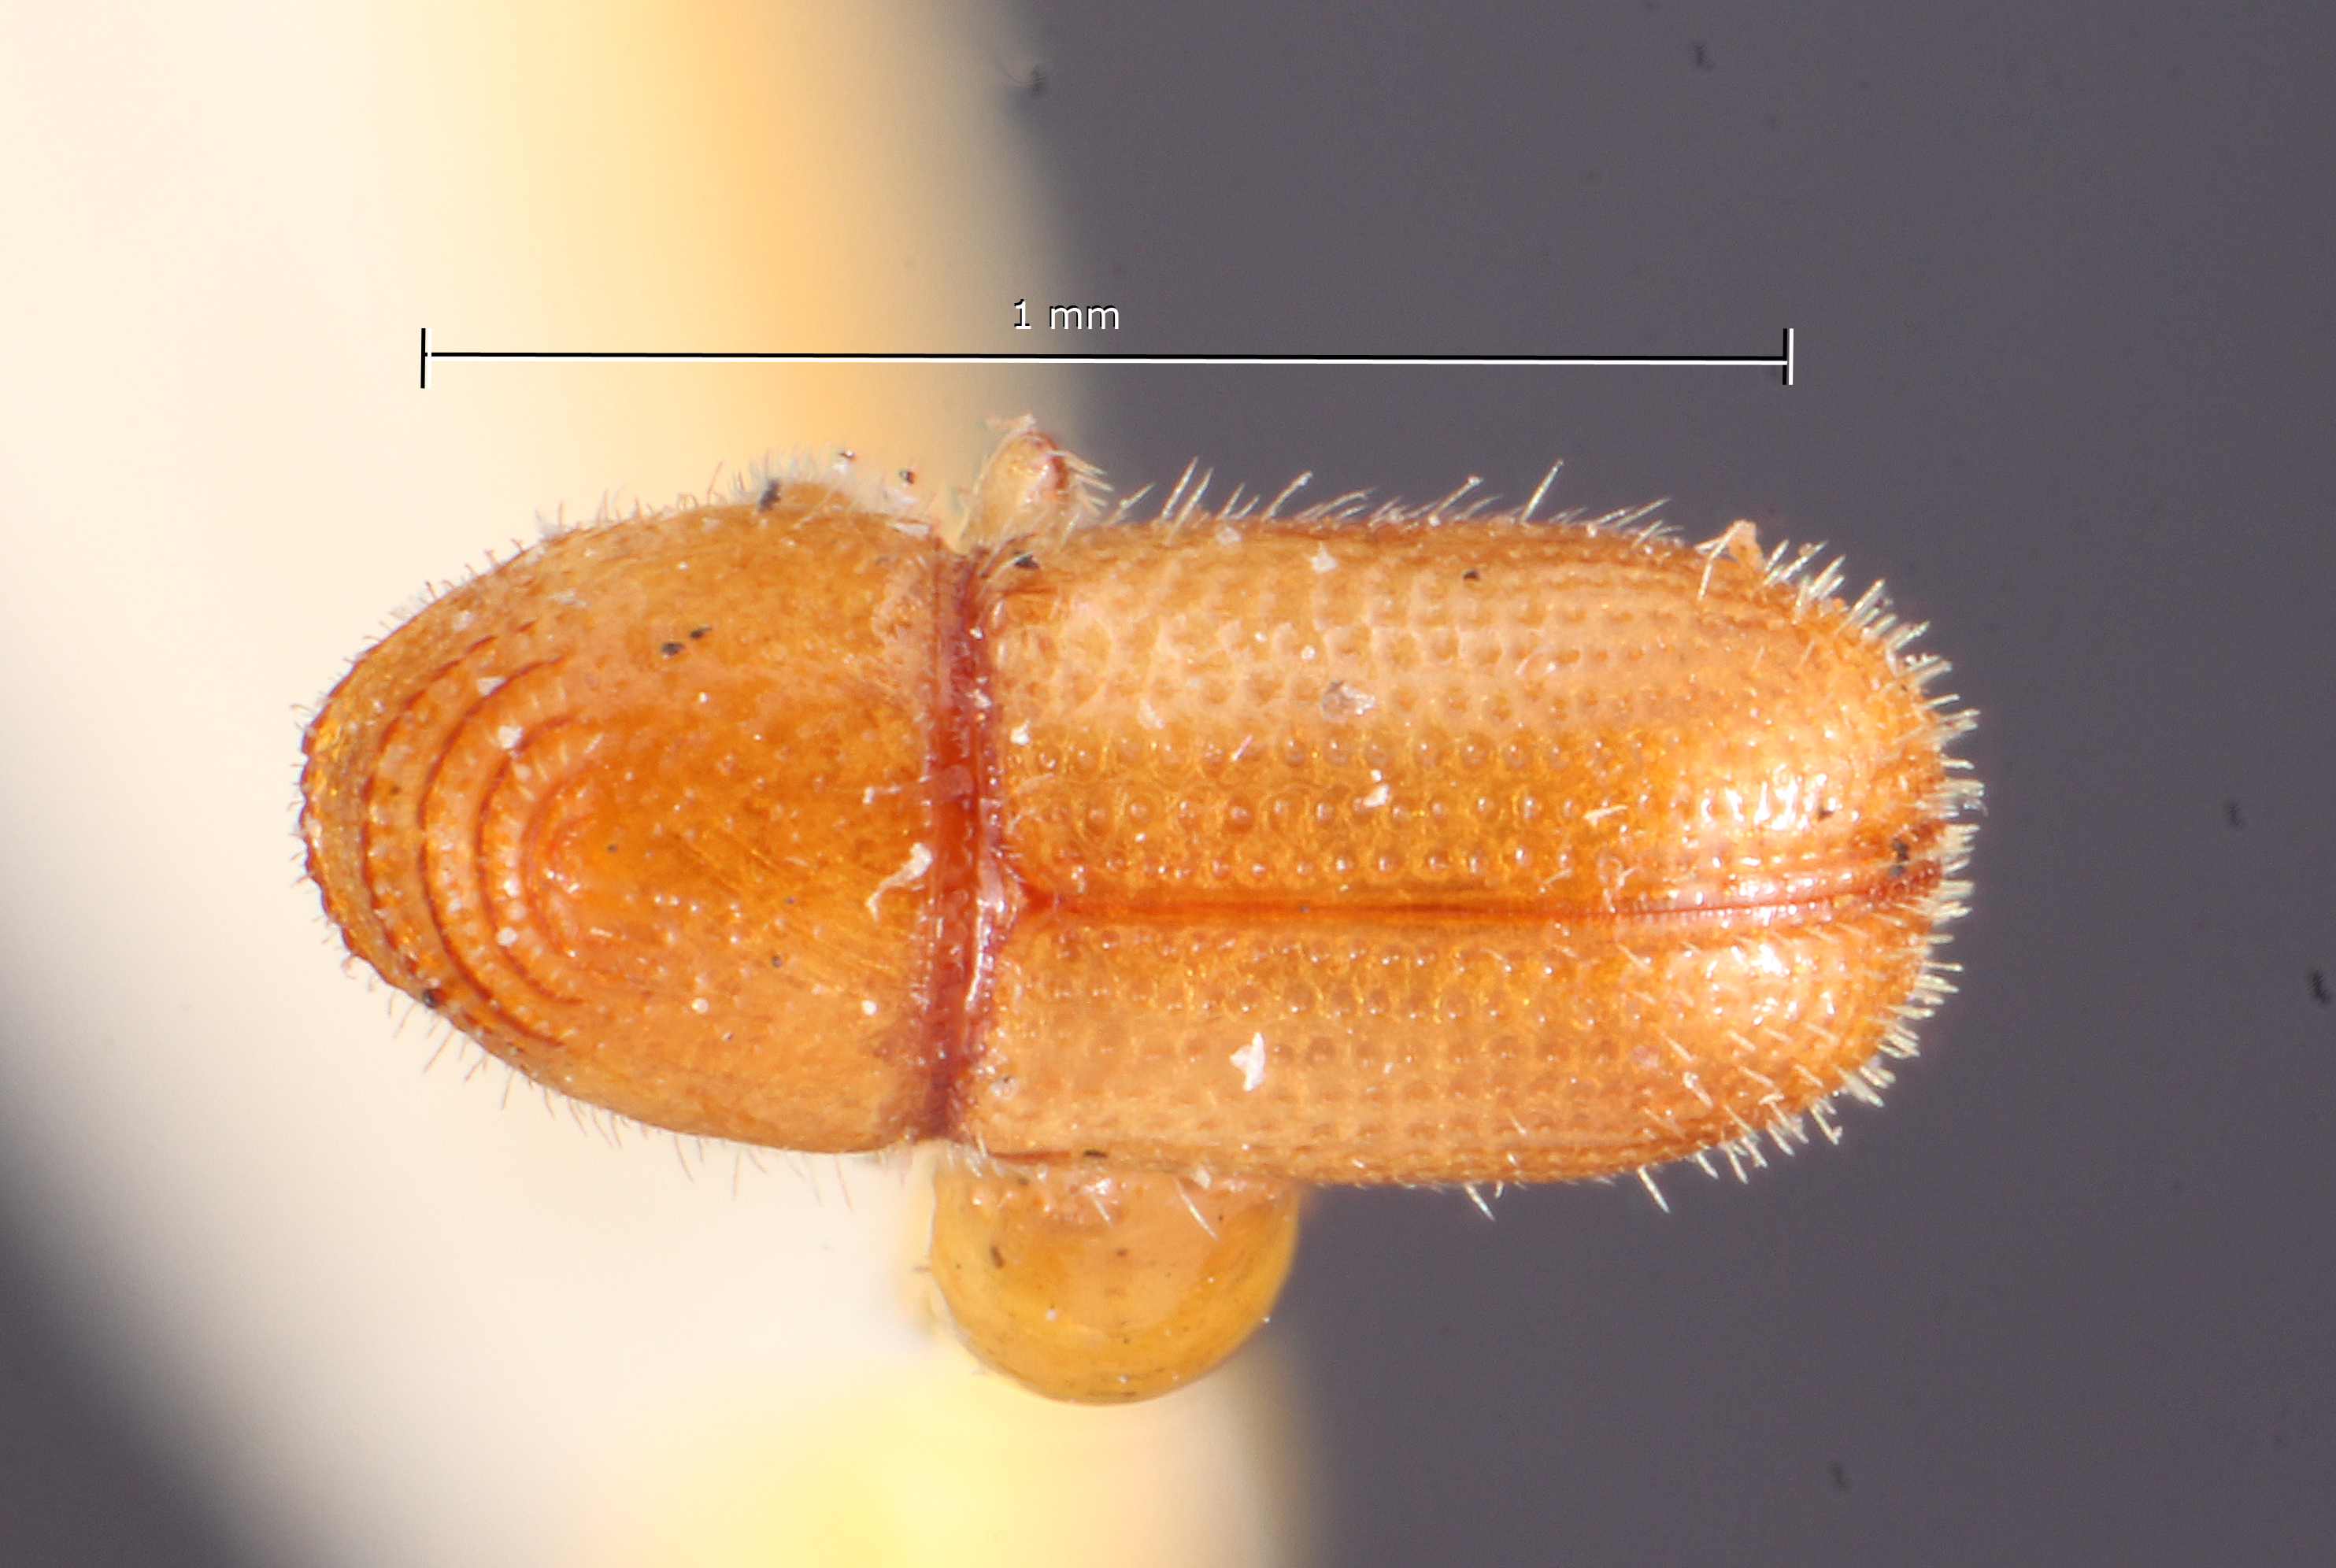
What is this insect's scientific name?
Pityophthorus regularis
